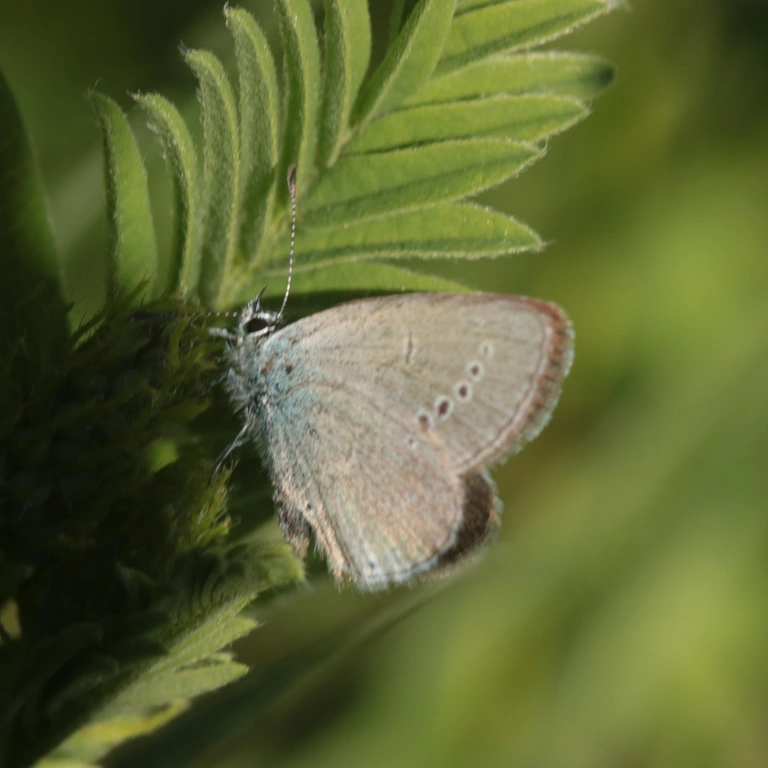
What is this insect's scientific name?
Cupido minimus
